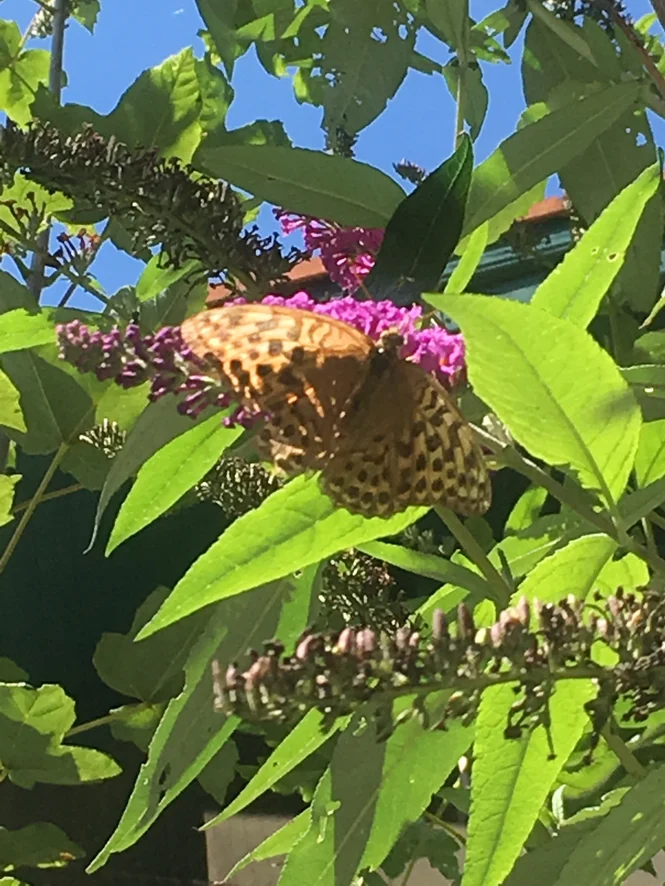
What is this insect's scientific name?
Argynnis paphia
